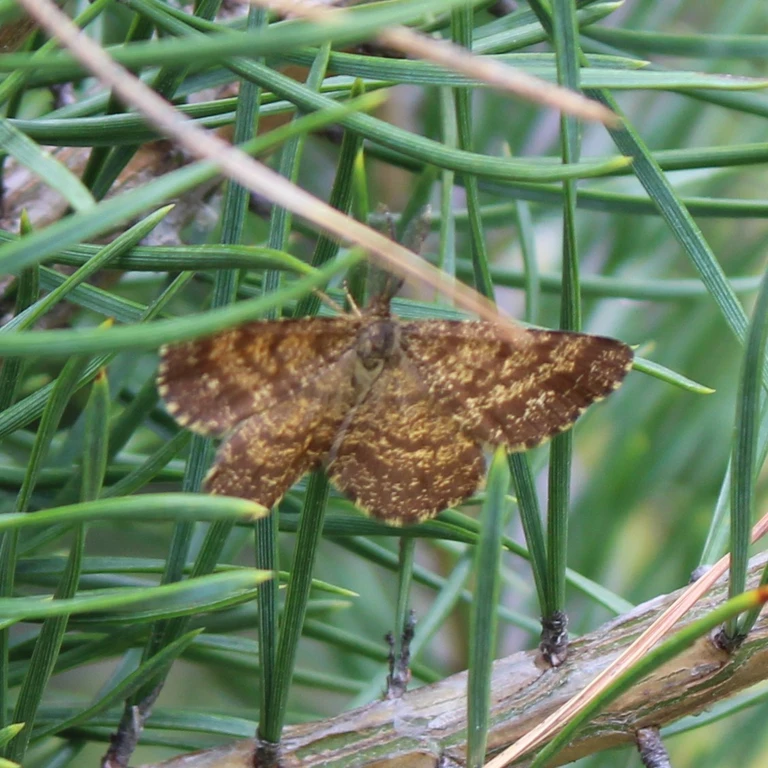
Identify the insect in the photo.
Ematurga atomaria
